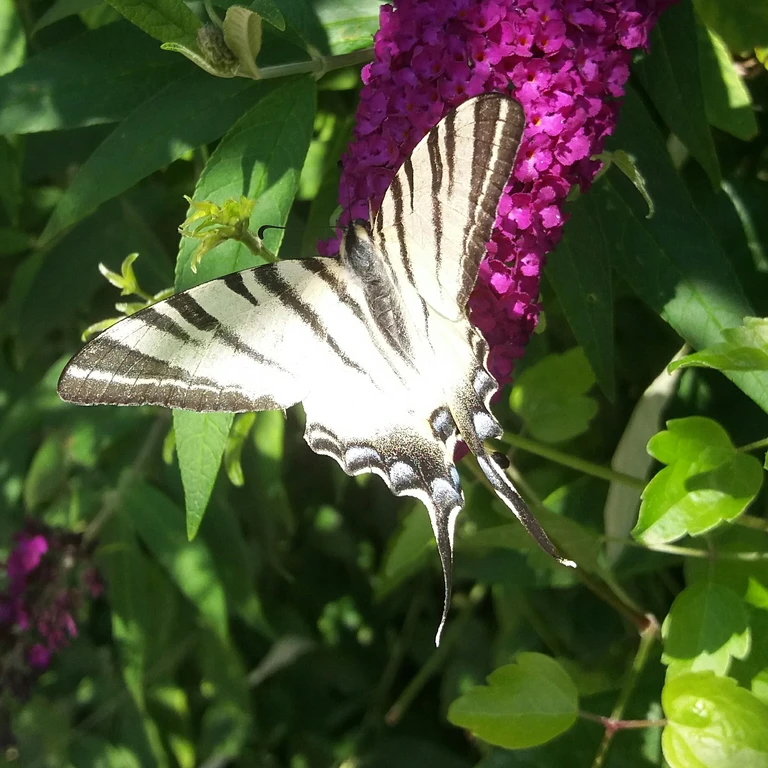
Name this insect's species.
Iphiclides podalirius
